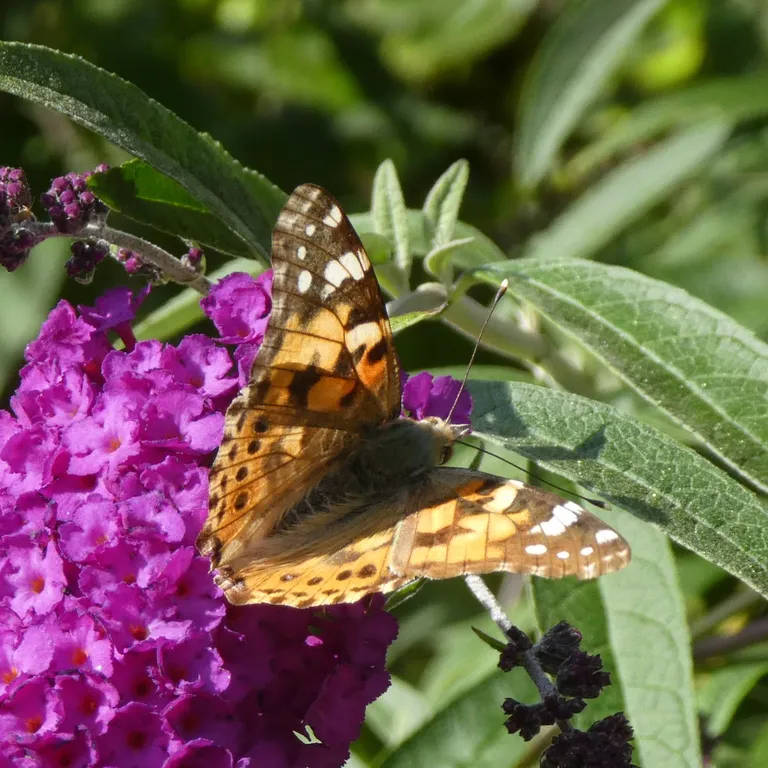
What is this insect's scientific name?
Vanessa cardui
